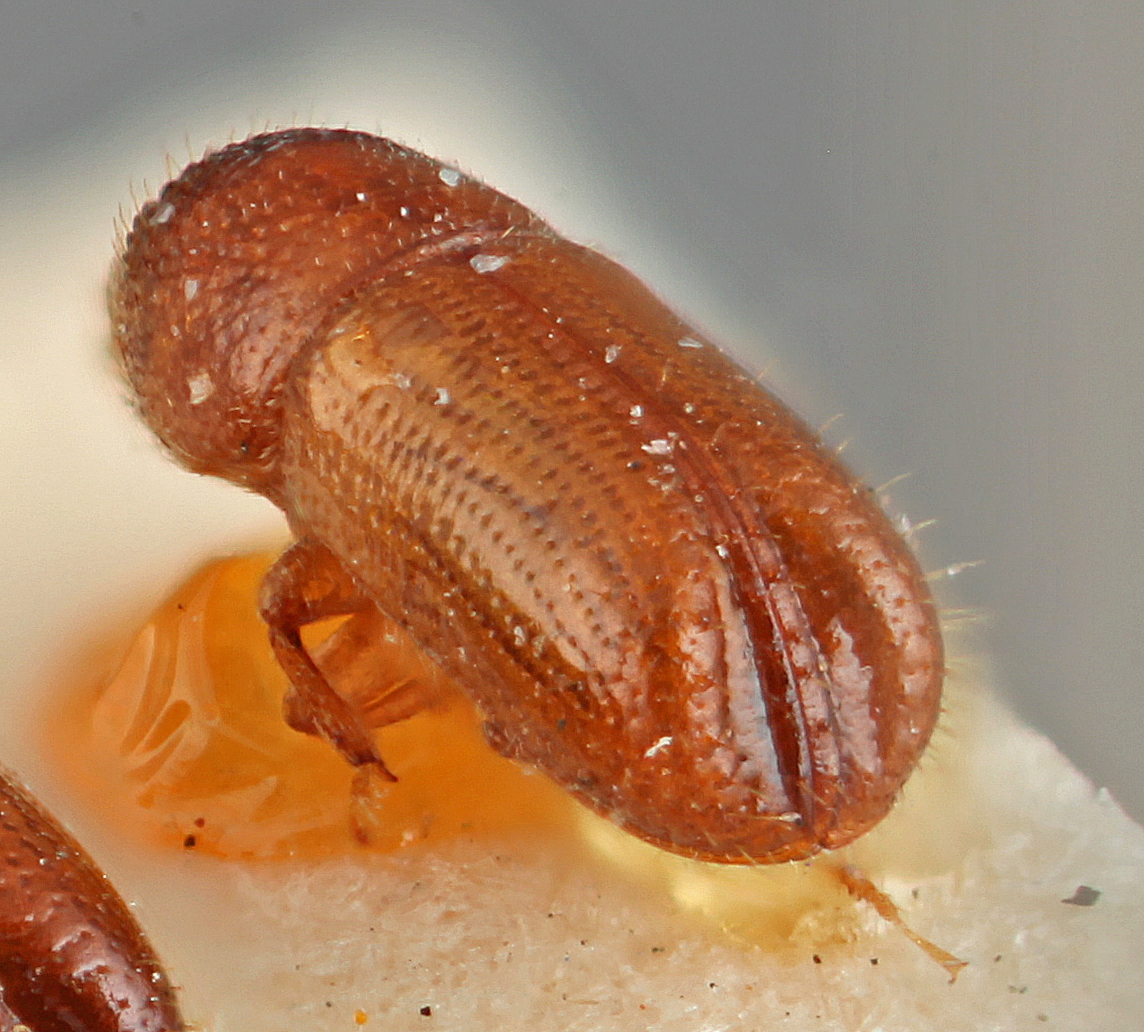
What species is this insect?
Pityophthorus subconcentralis
